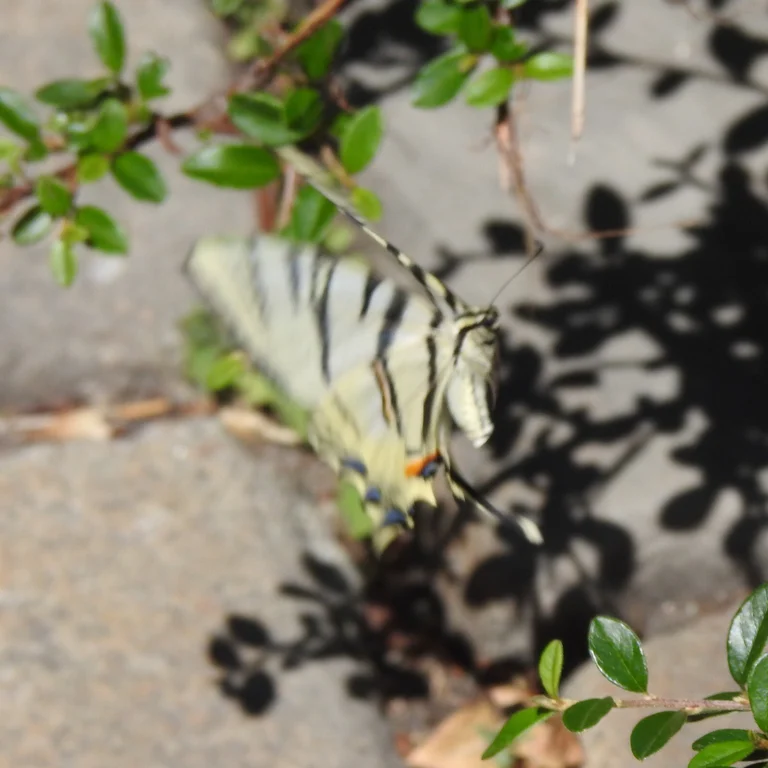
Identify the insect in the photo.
Iphiclides podalirius
